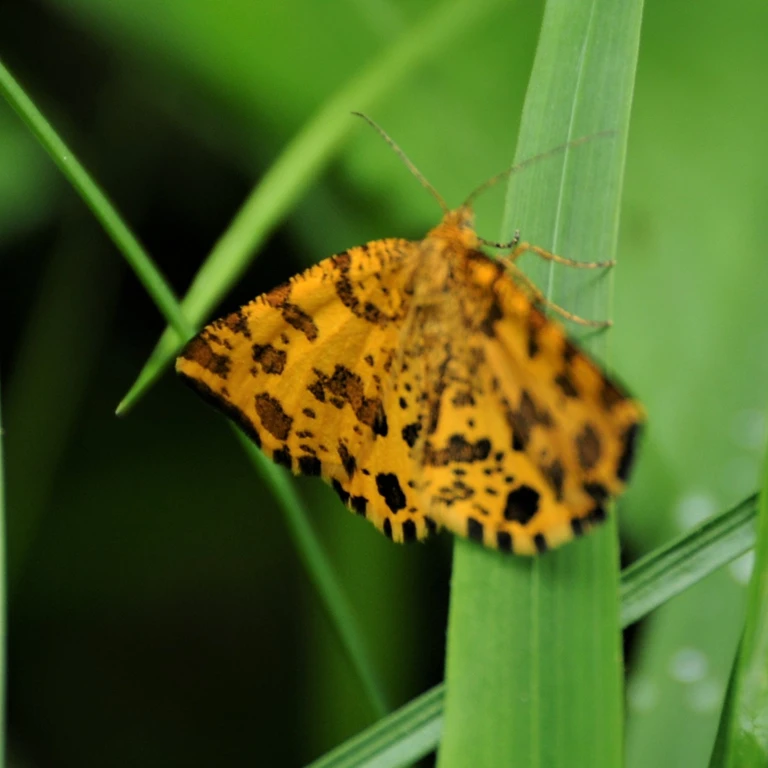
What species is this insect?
Pseudopanthera macularia
